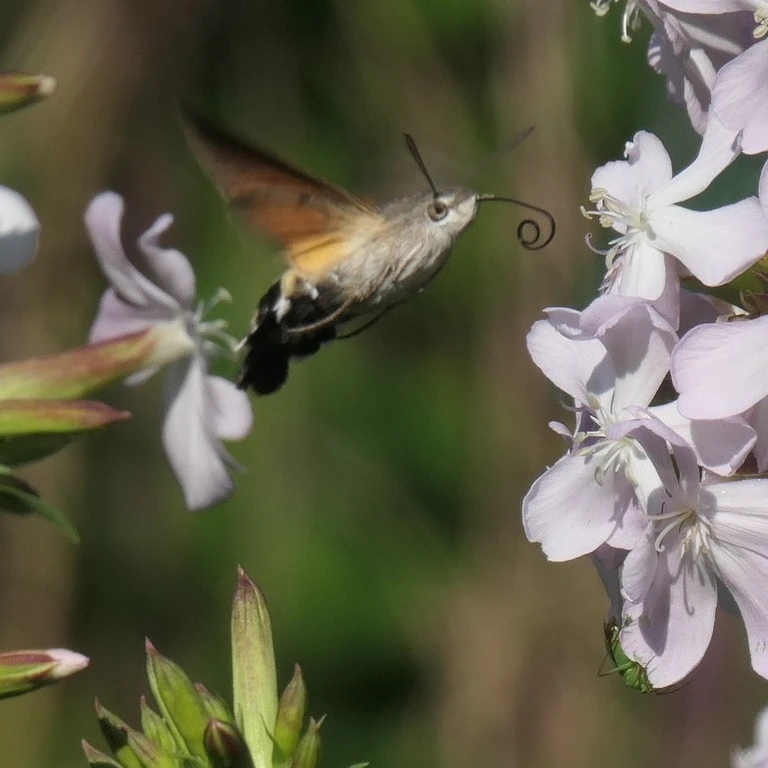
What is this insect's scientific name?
Macroglossum stellatarum
